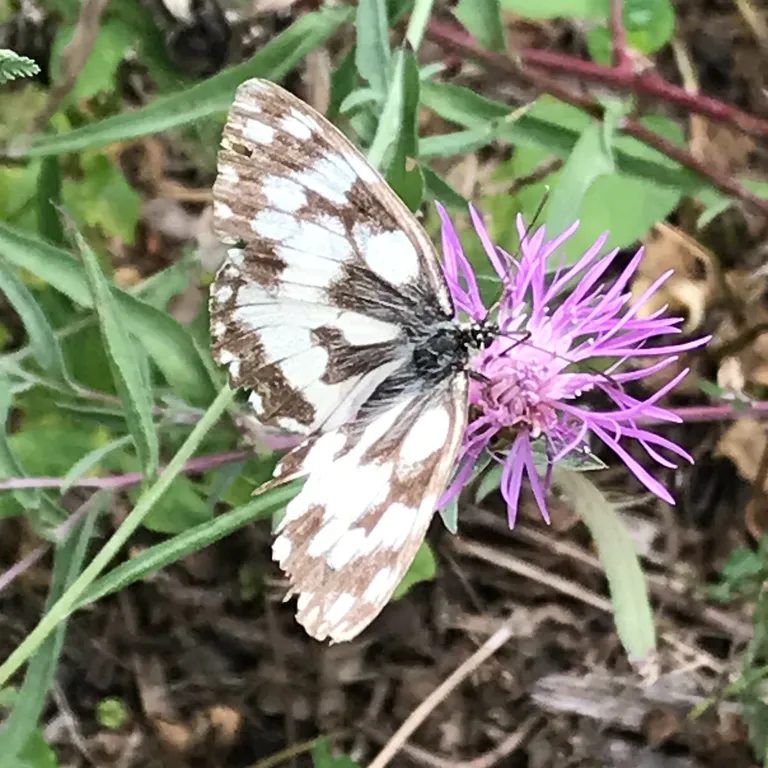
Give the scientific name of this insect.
Melanargia galathea
